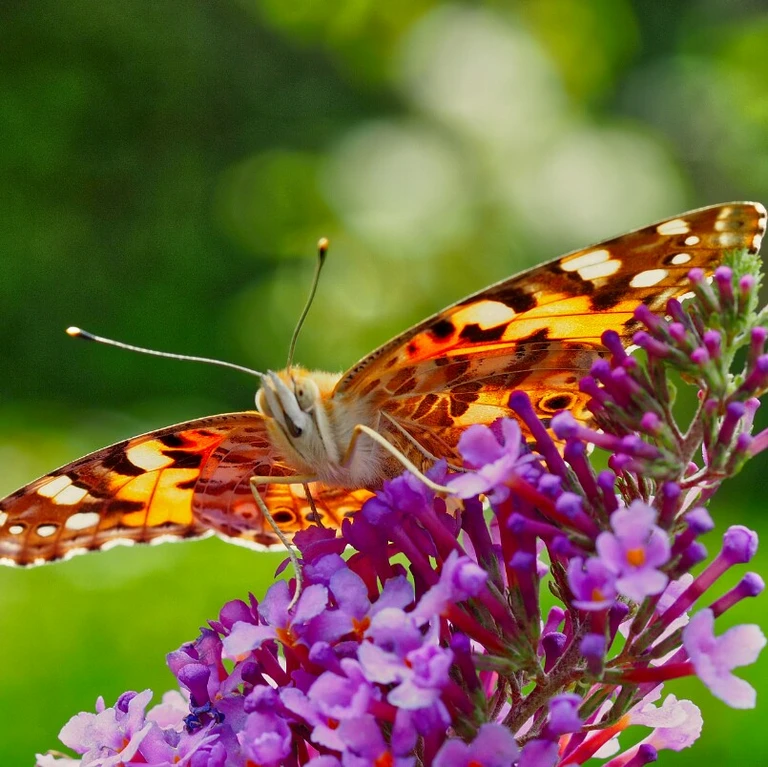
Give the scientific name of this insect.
Vanessa cardui
